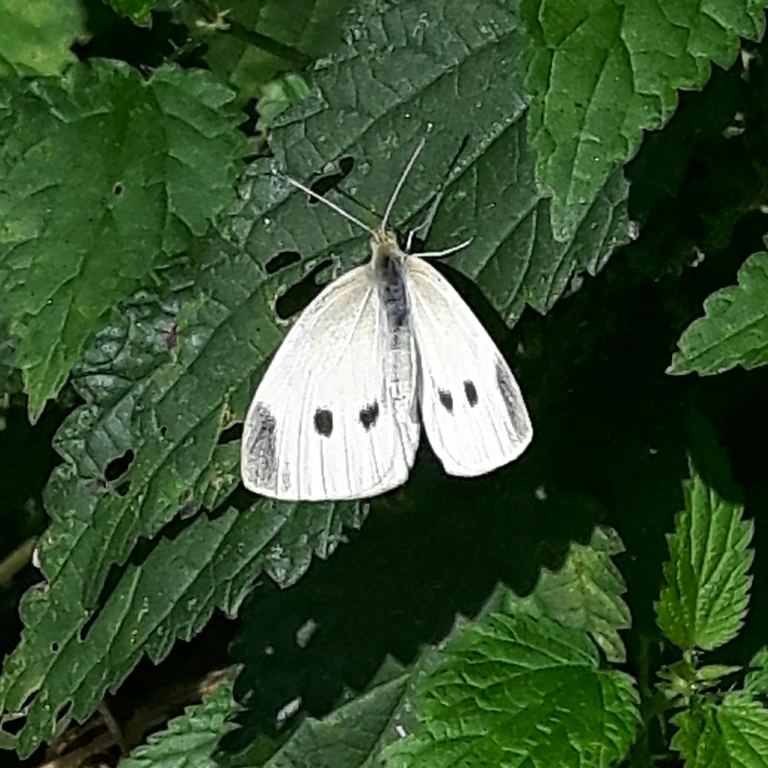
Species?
Pieris rapae
